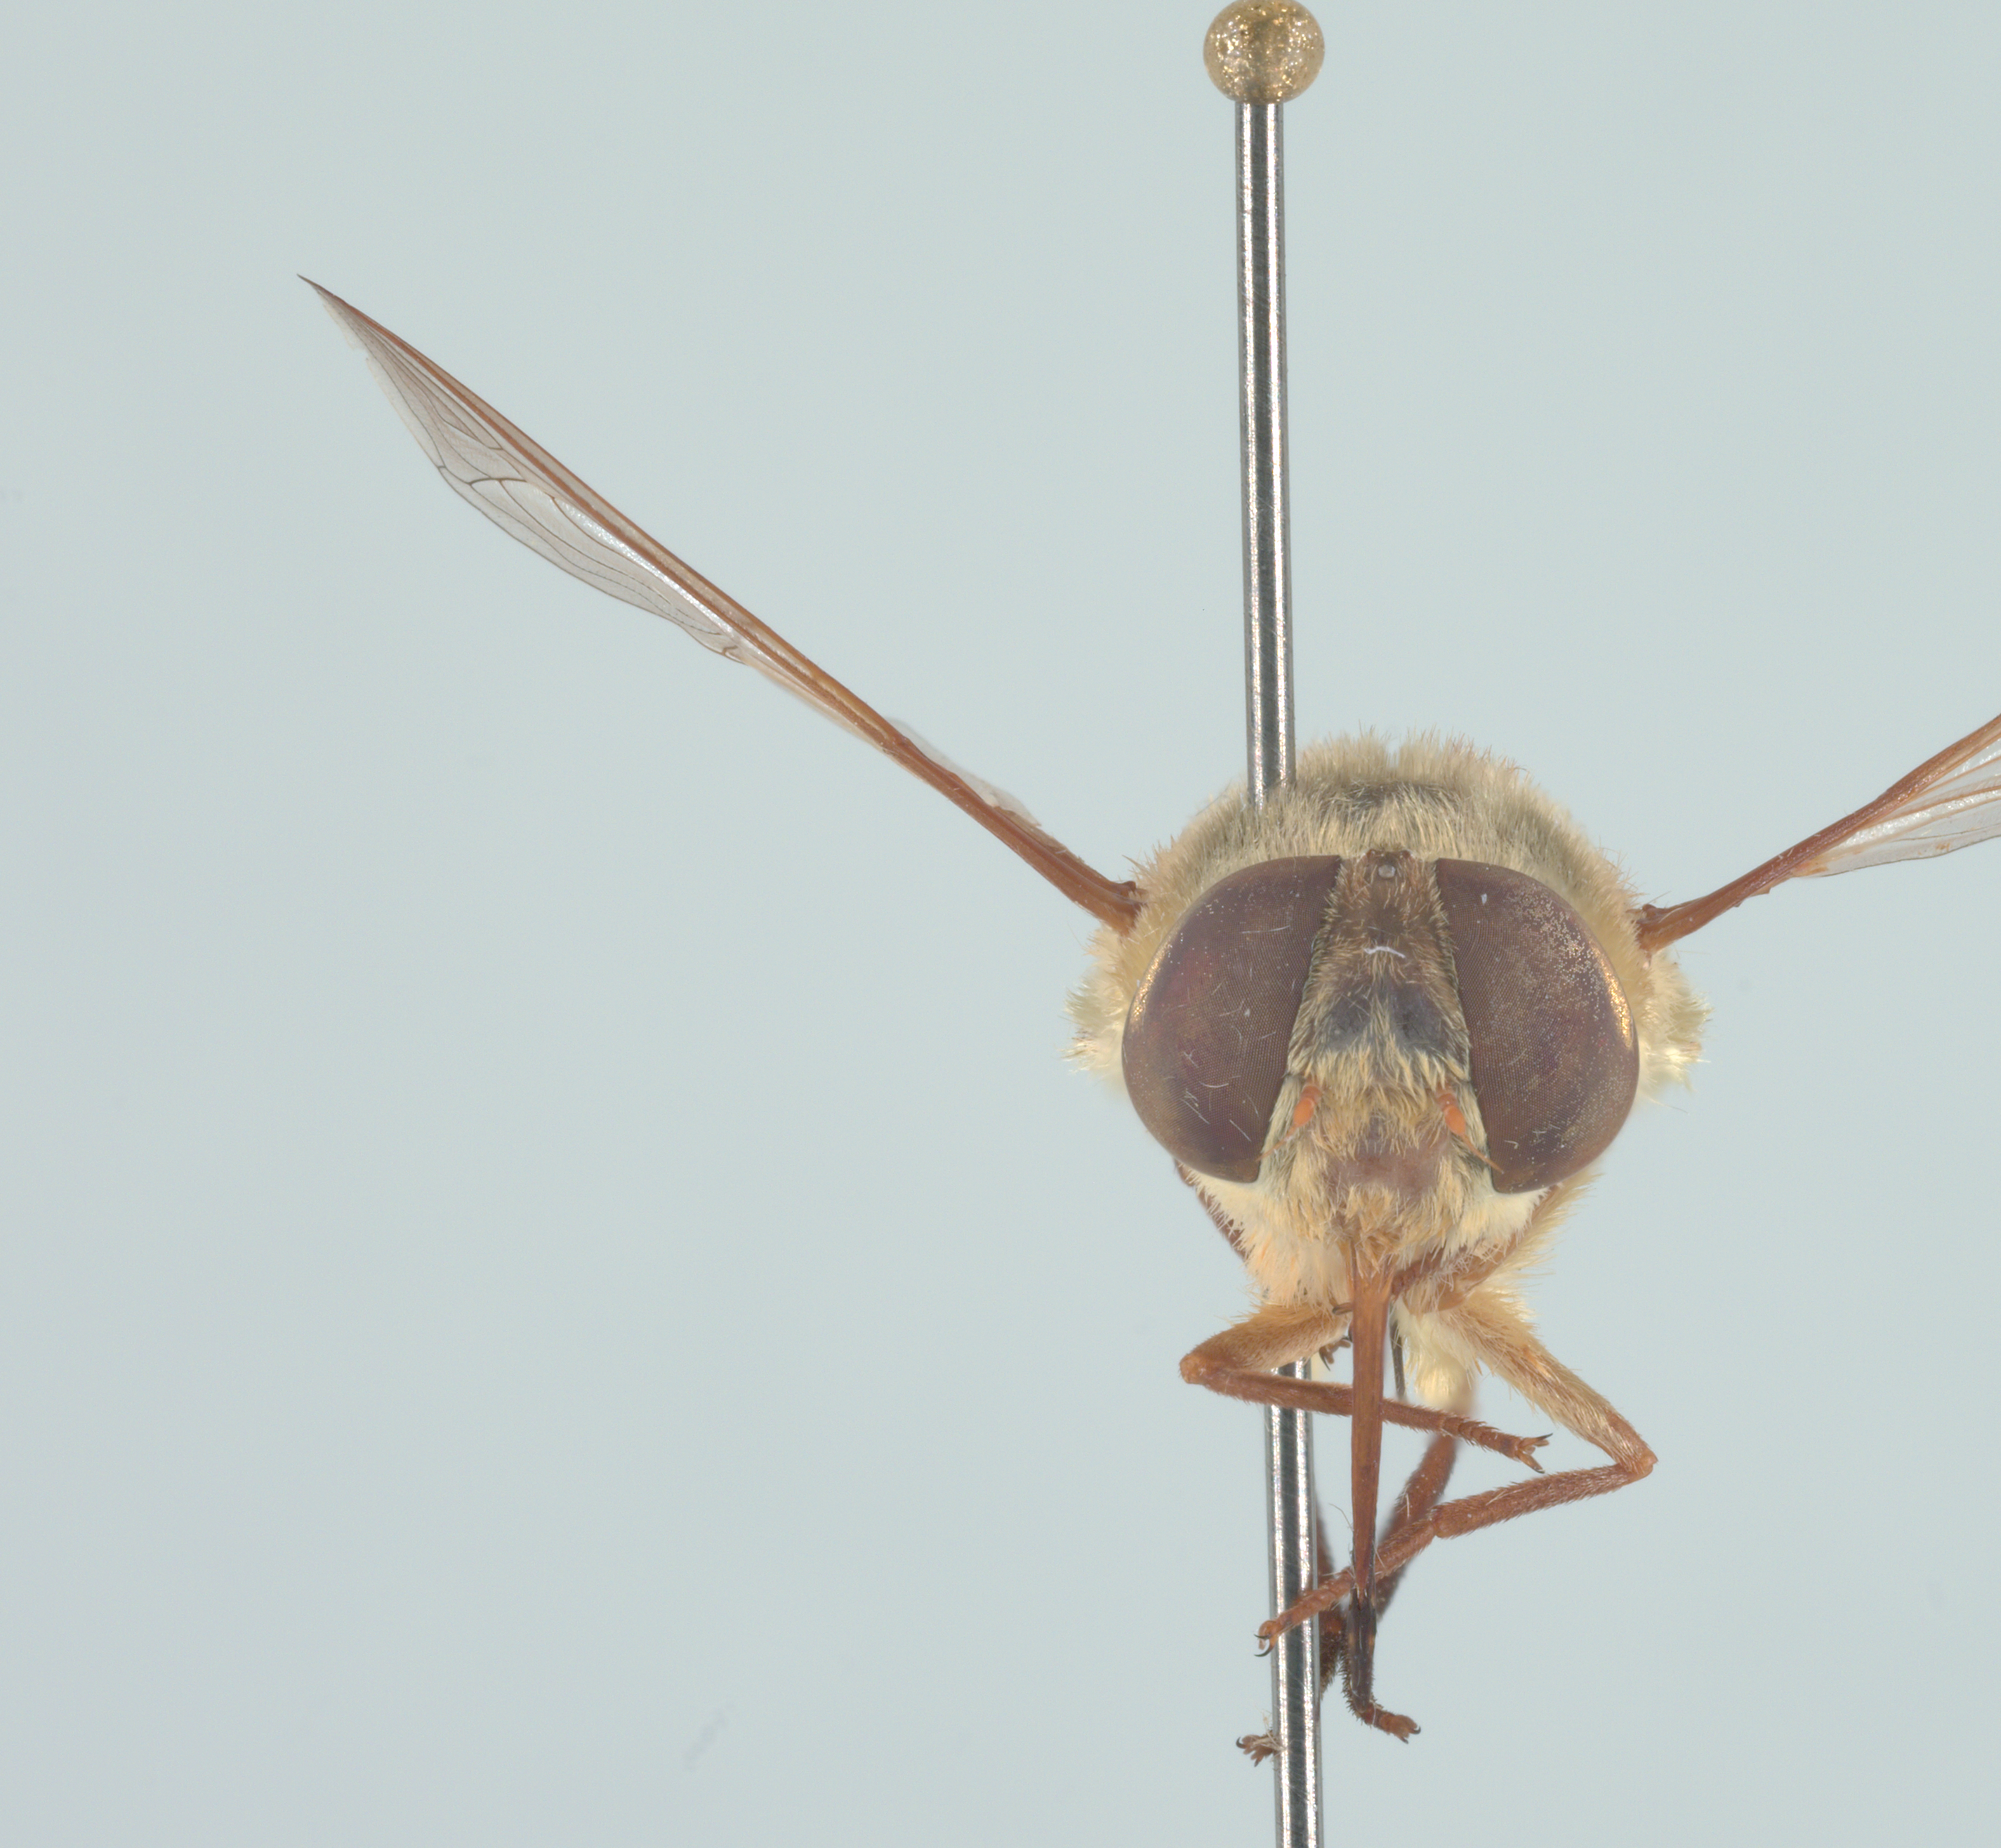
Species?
Neorhynchocephalus volaticus
